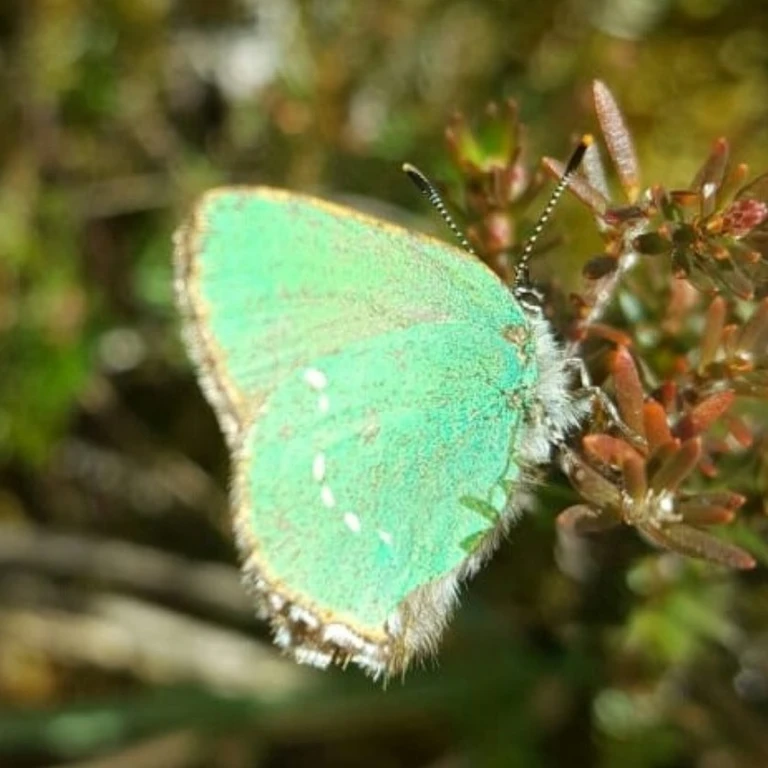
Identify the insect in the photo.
Callophrys rubi
